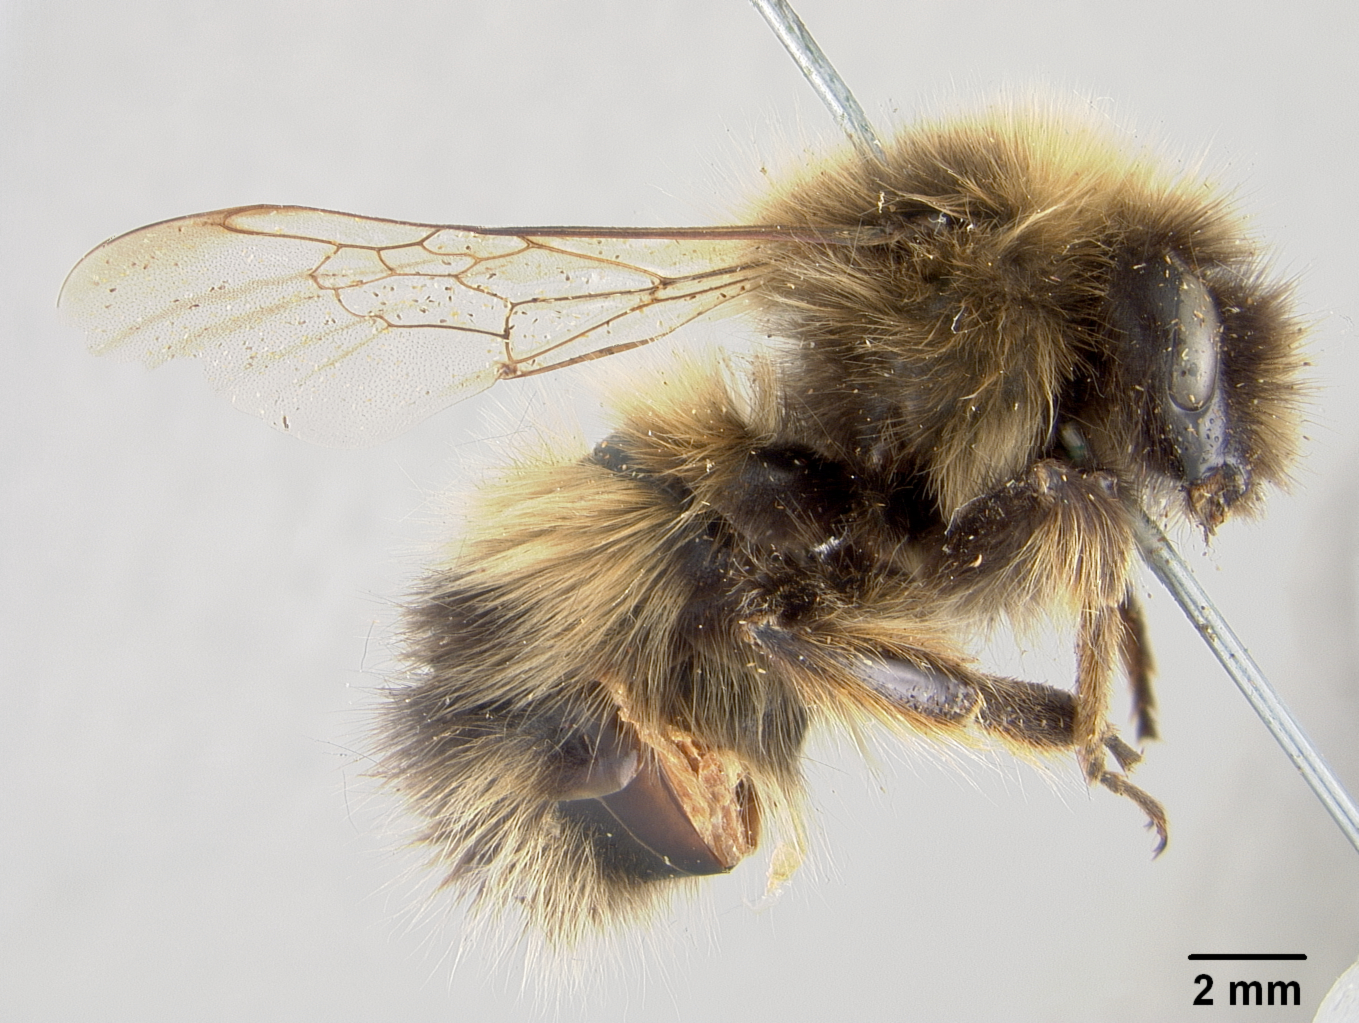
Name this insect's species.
Psithyrus kodiakensis
